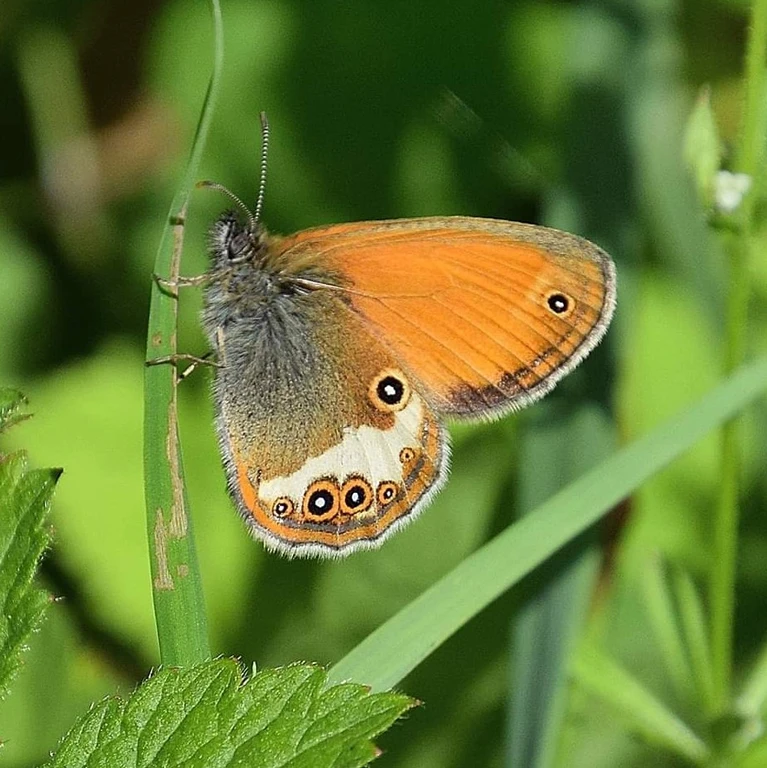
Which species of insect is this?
Coenonympha arcania
